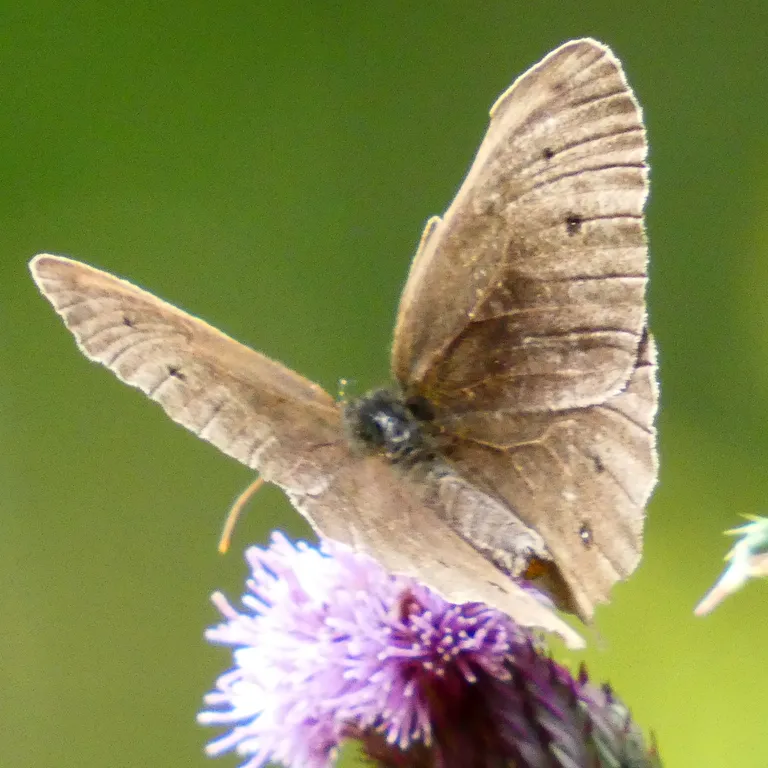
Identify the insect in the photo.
Aphantopus hyperantus
